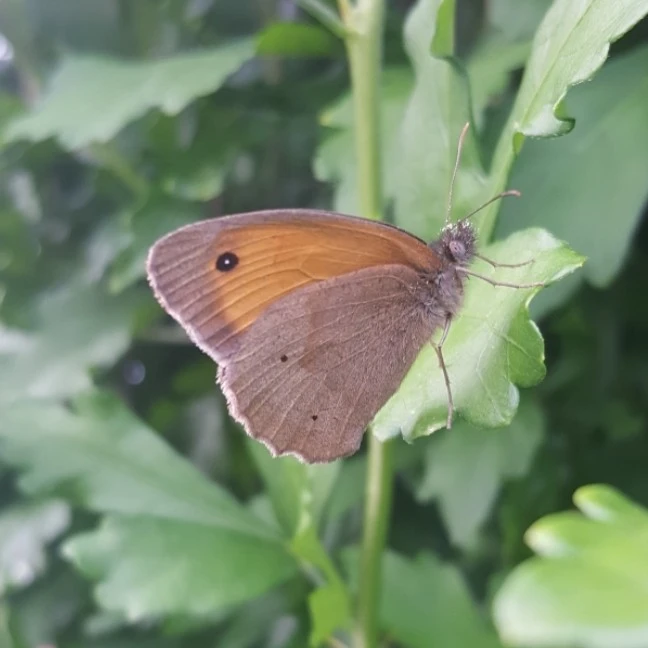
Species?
Maniola jurtina
